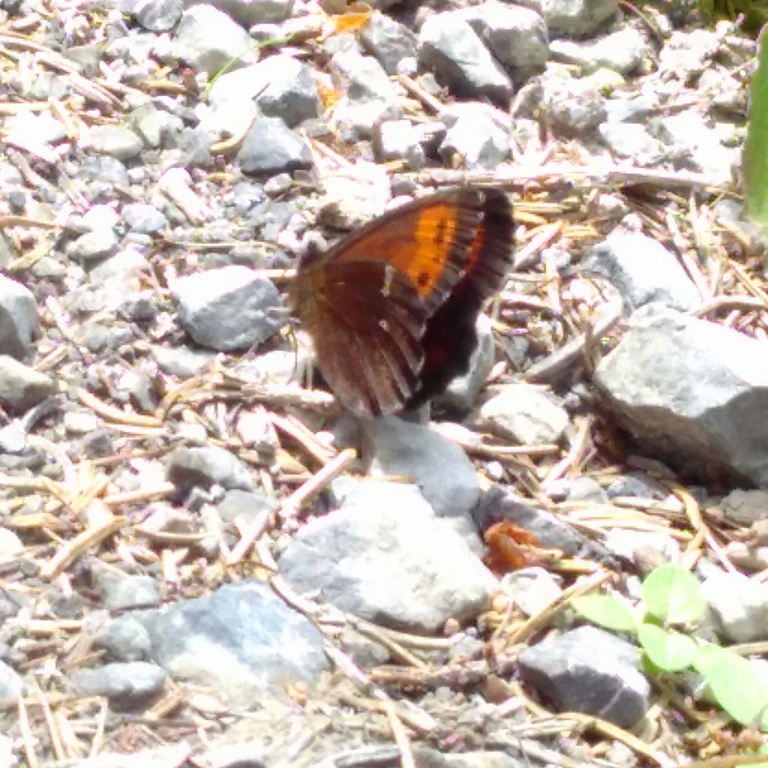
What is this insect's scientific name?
Erebia ligea
